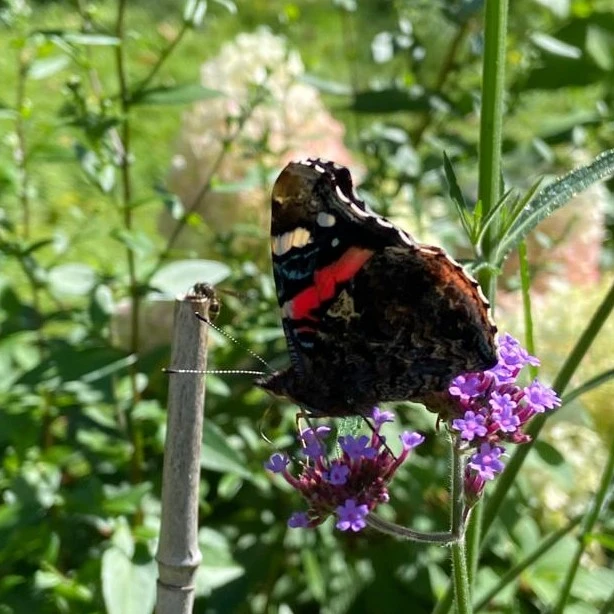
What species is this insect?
Vanessa atalanta
